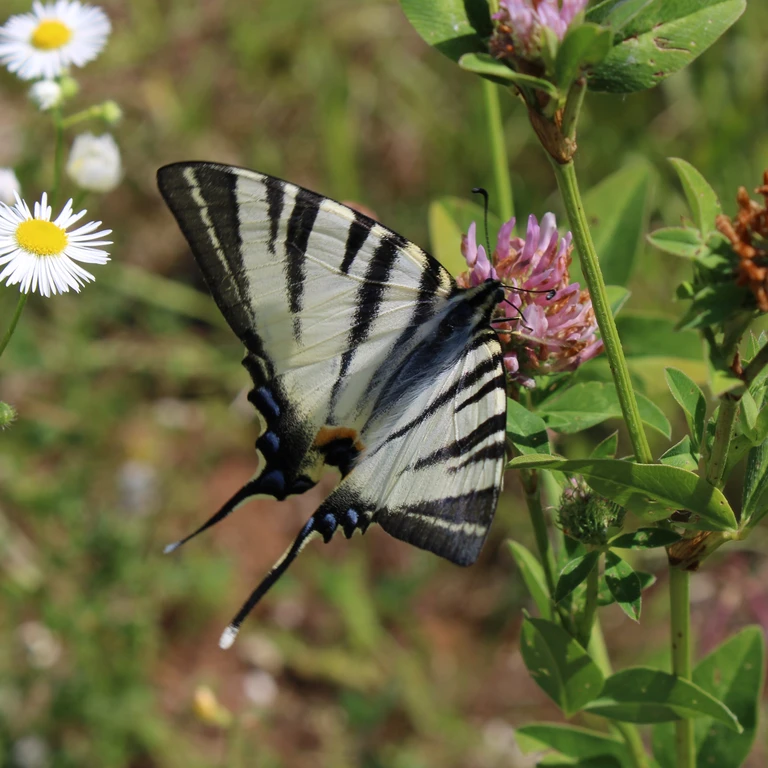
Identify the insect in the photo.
Iphiclides podalirius
